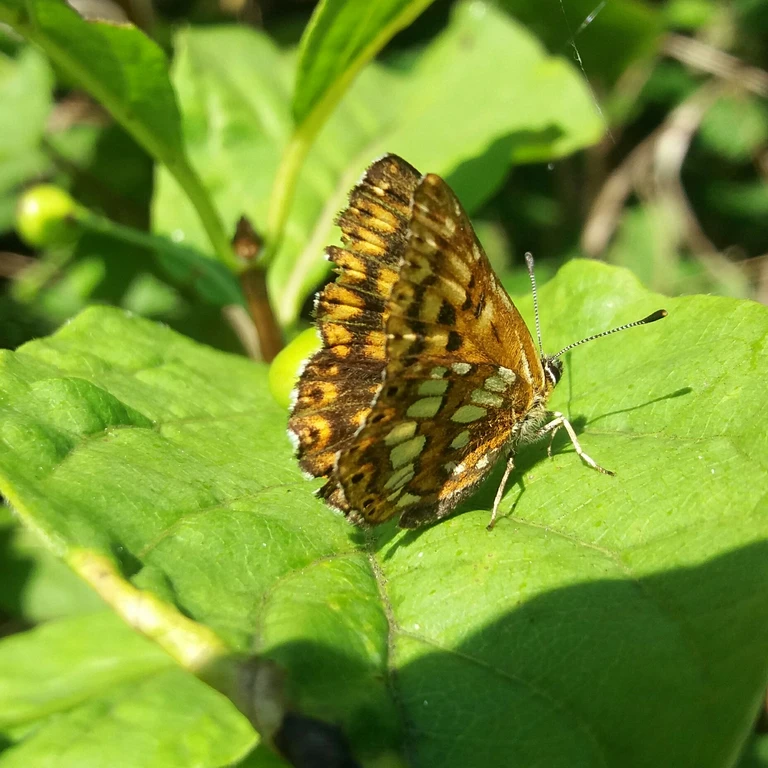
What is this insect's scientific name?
Hamearis lucina
